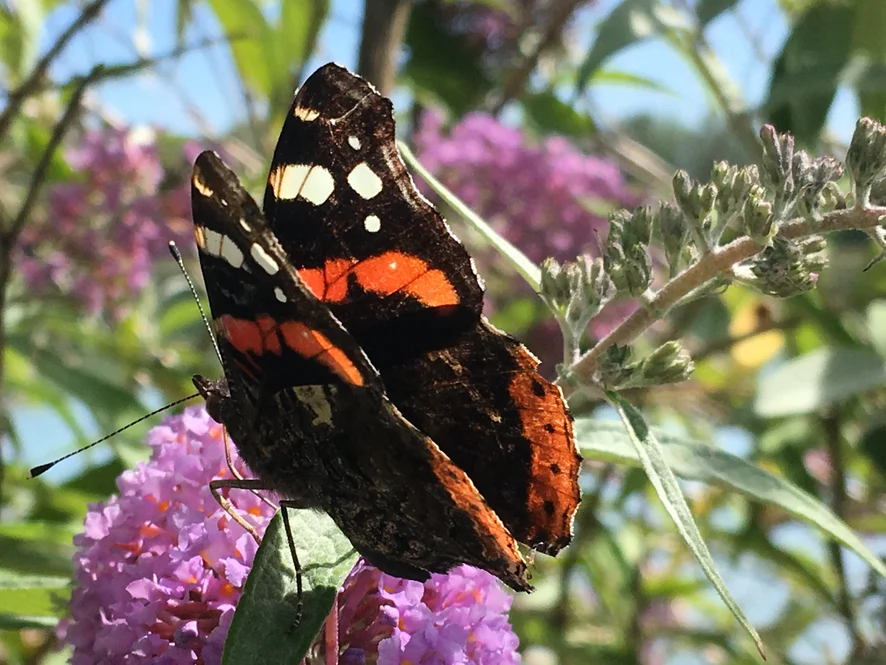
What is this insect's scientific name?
Vanessa atalanta
